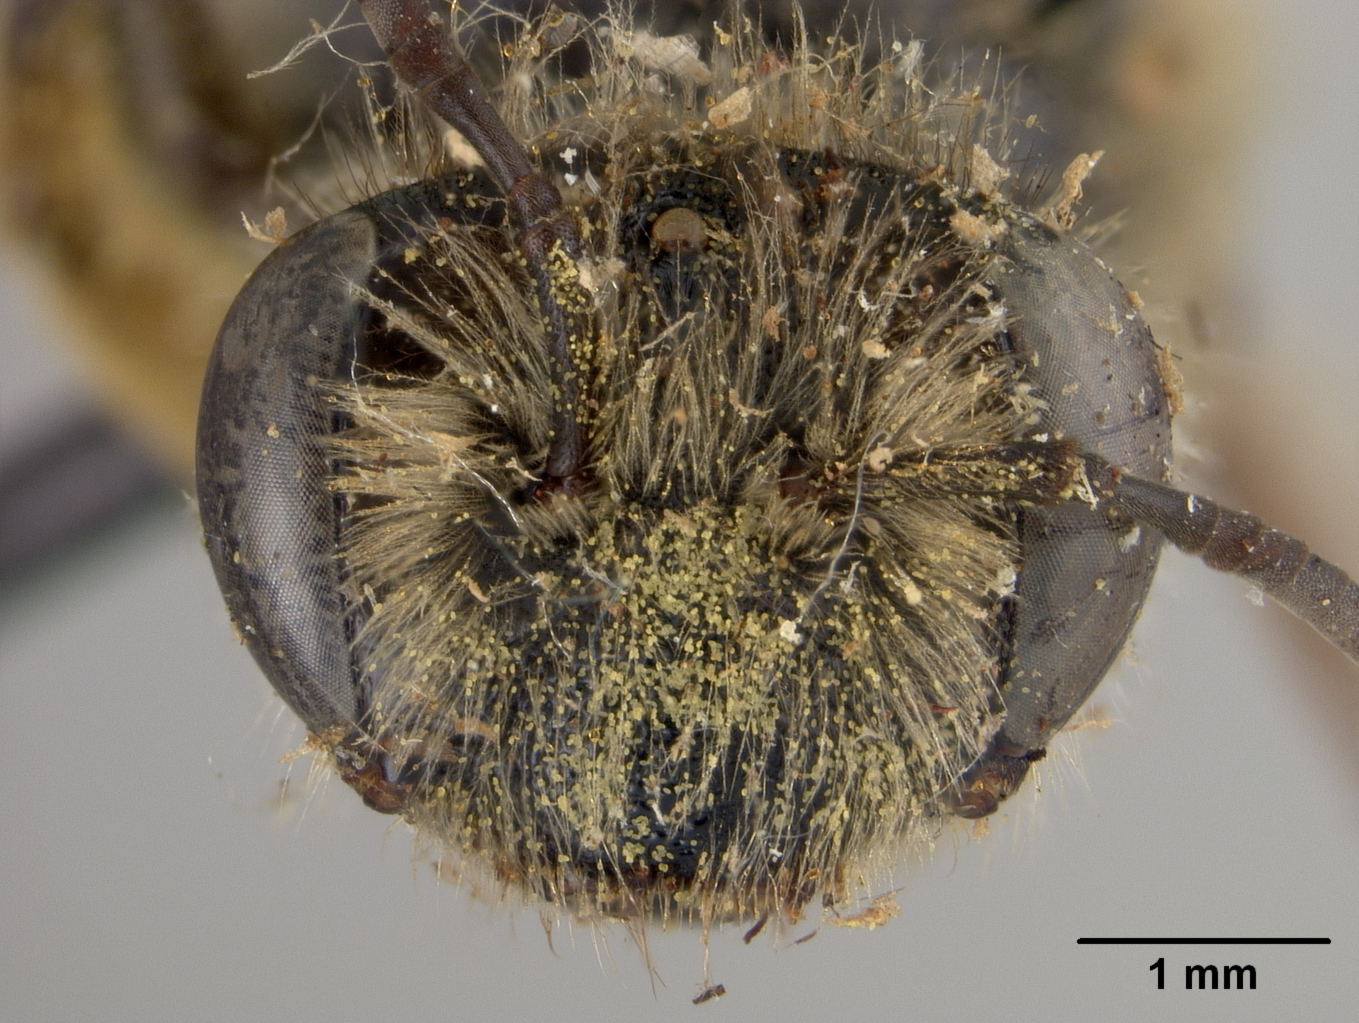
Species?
Andrena fukaii
